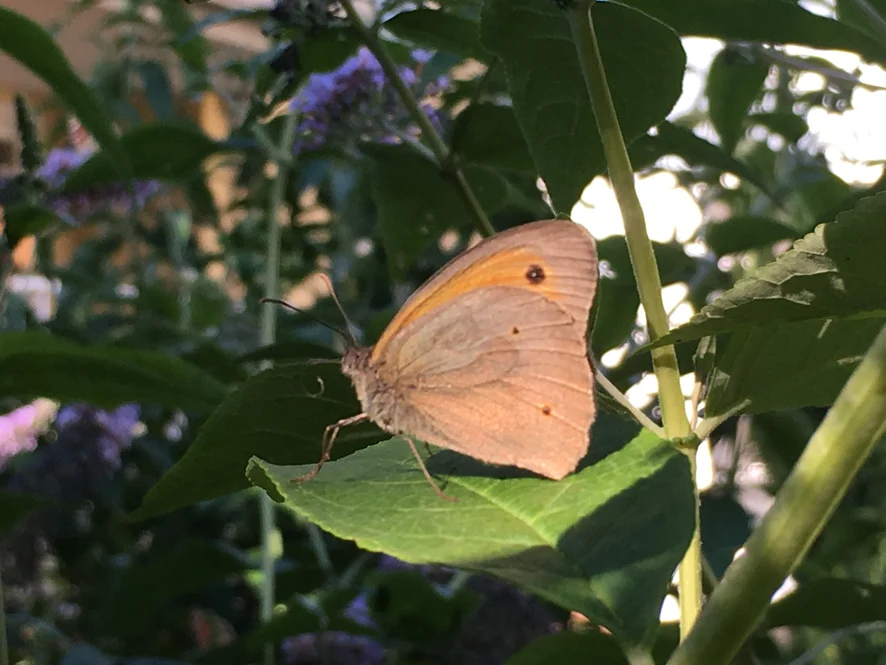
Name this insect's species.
Maniola jurtina
